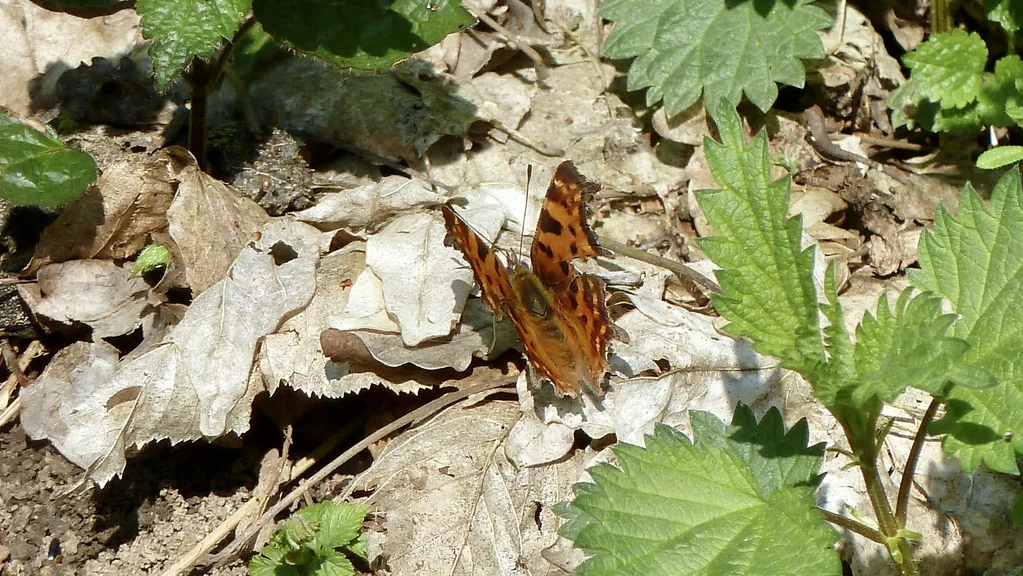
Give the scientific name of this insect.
Polygonia c-album
